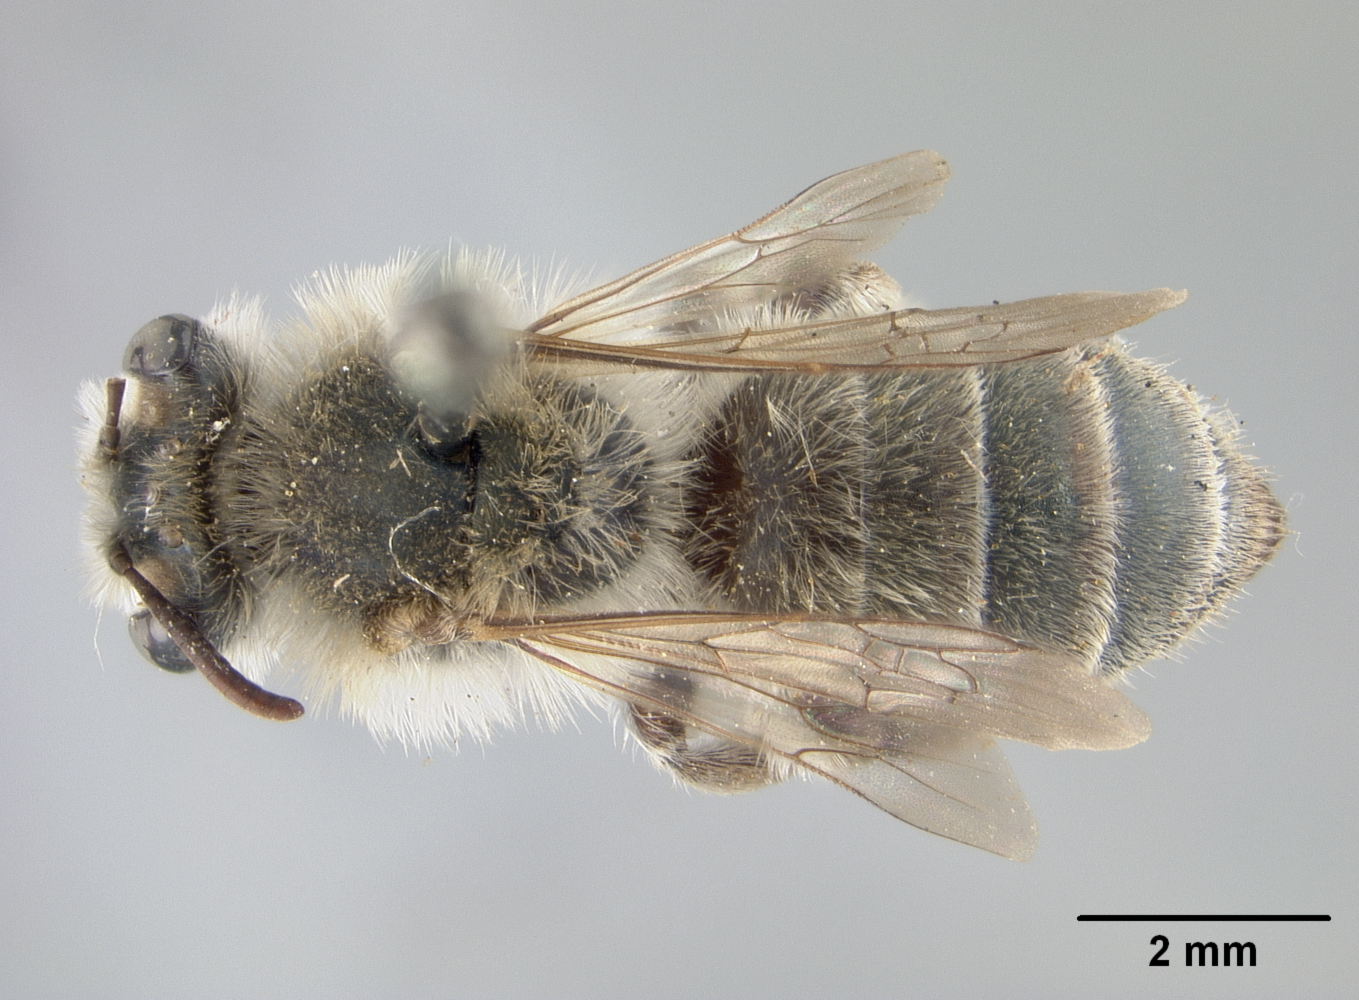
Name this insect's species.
Andrena plumiscopa
